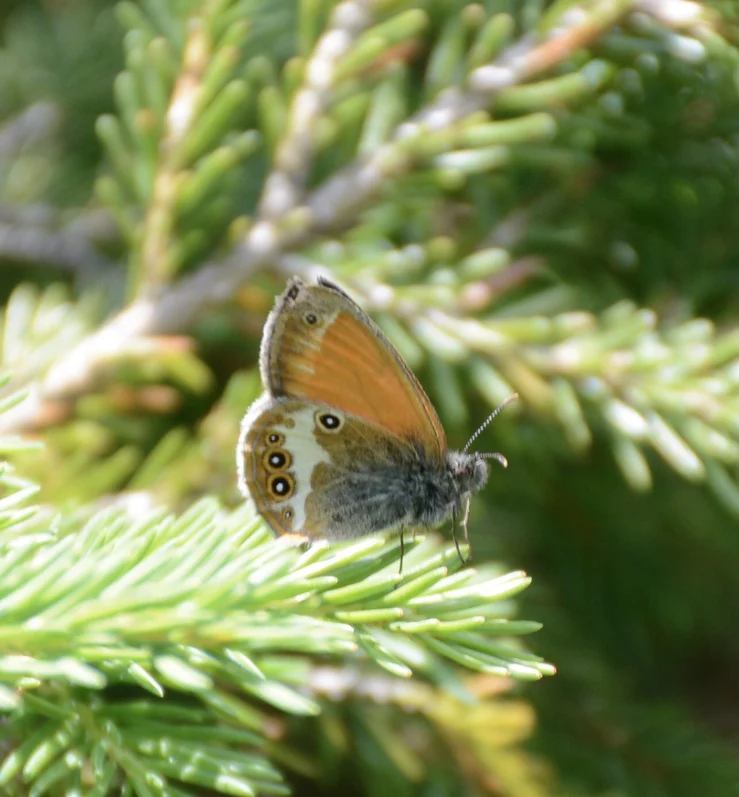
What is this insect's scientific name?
Coenonympha arcania
